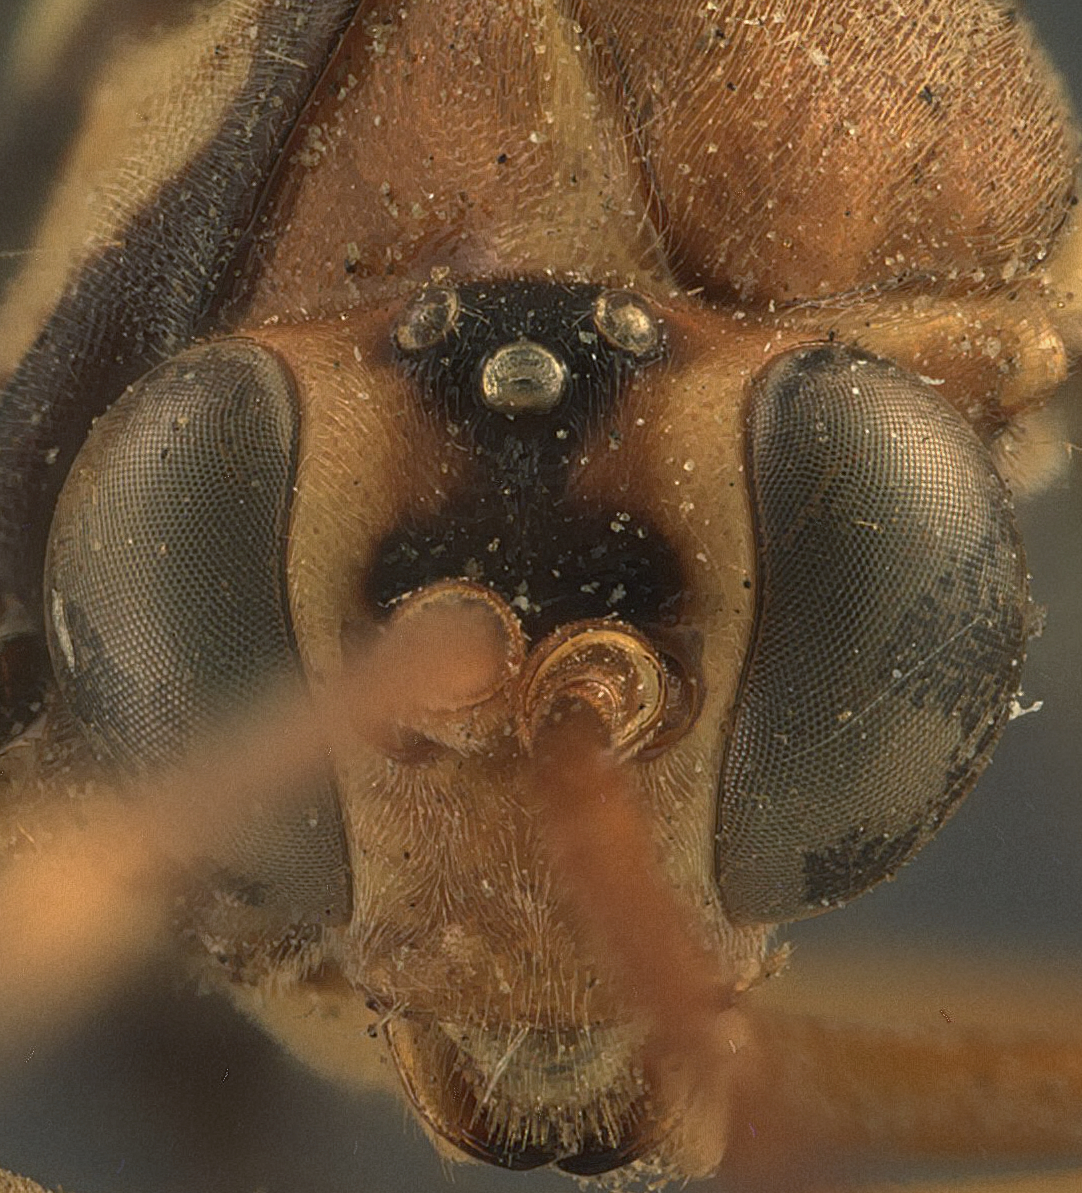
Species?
Acroricnus tricolor
